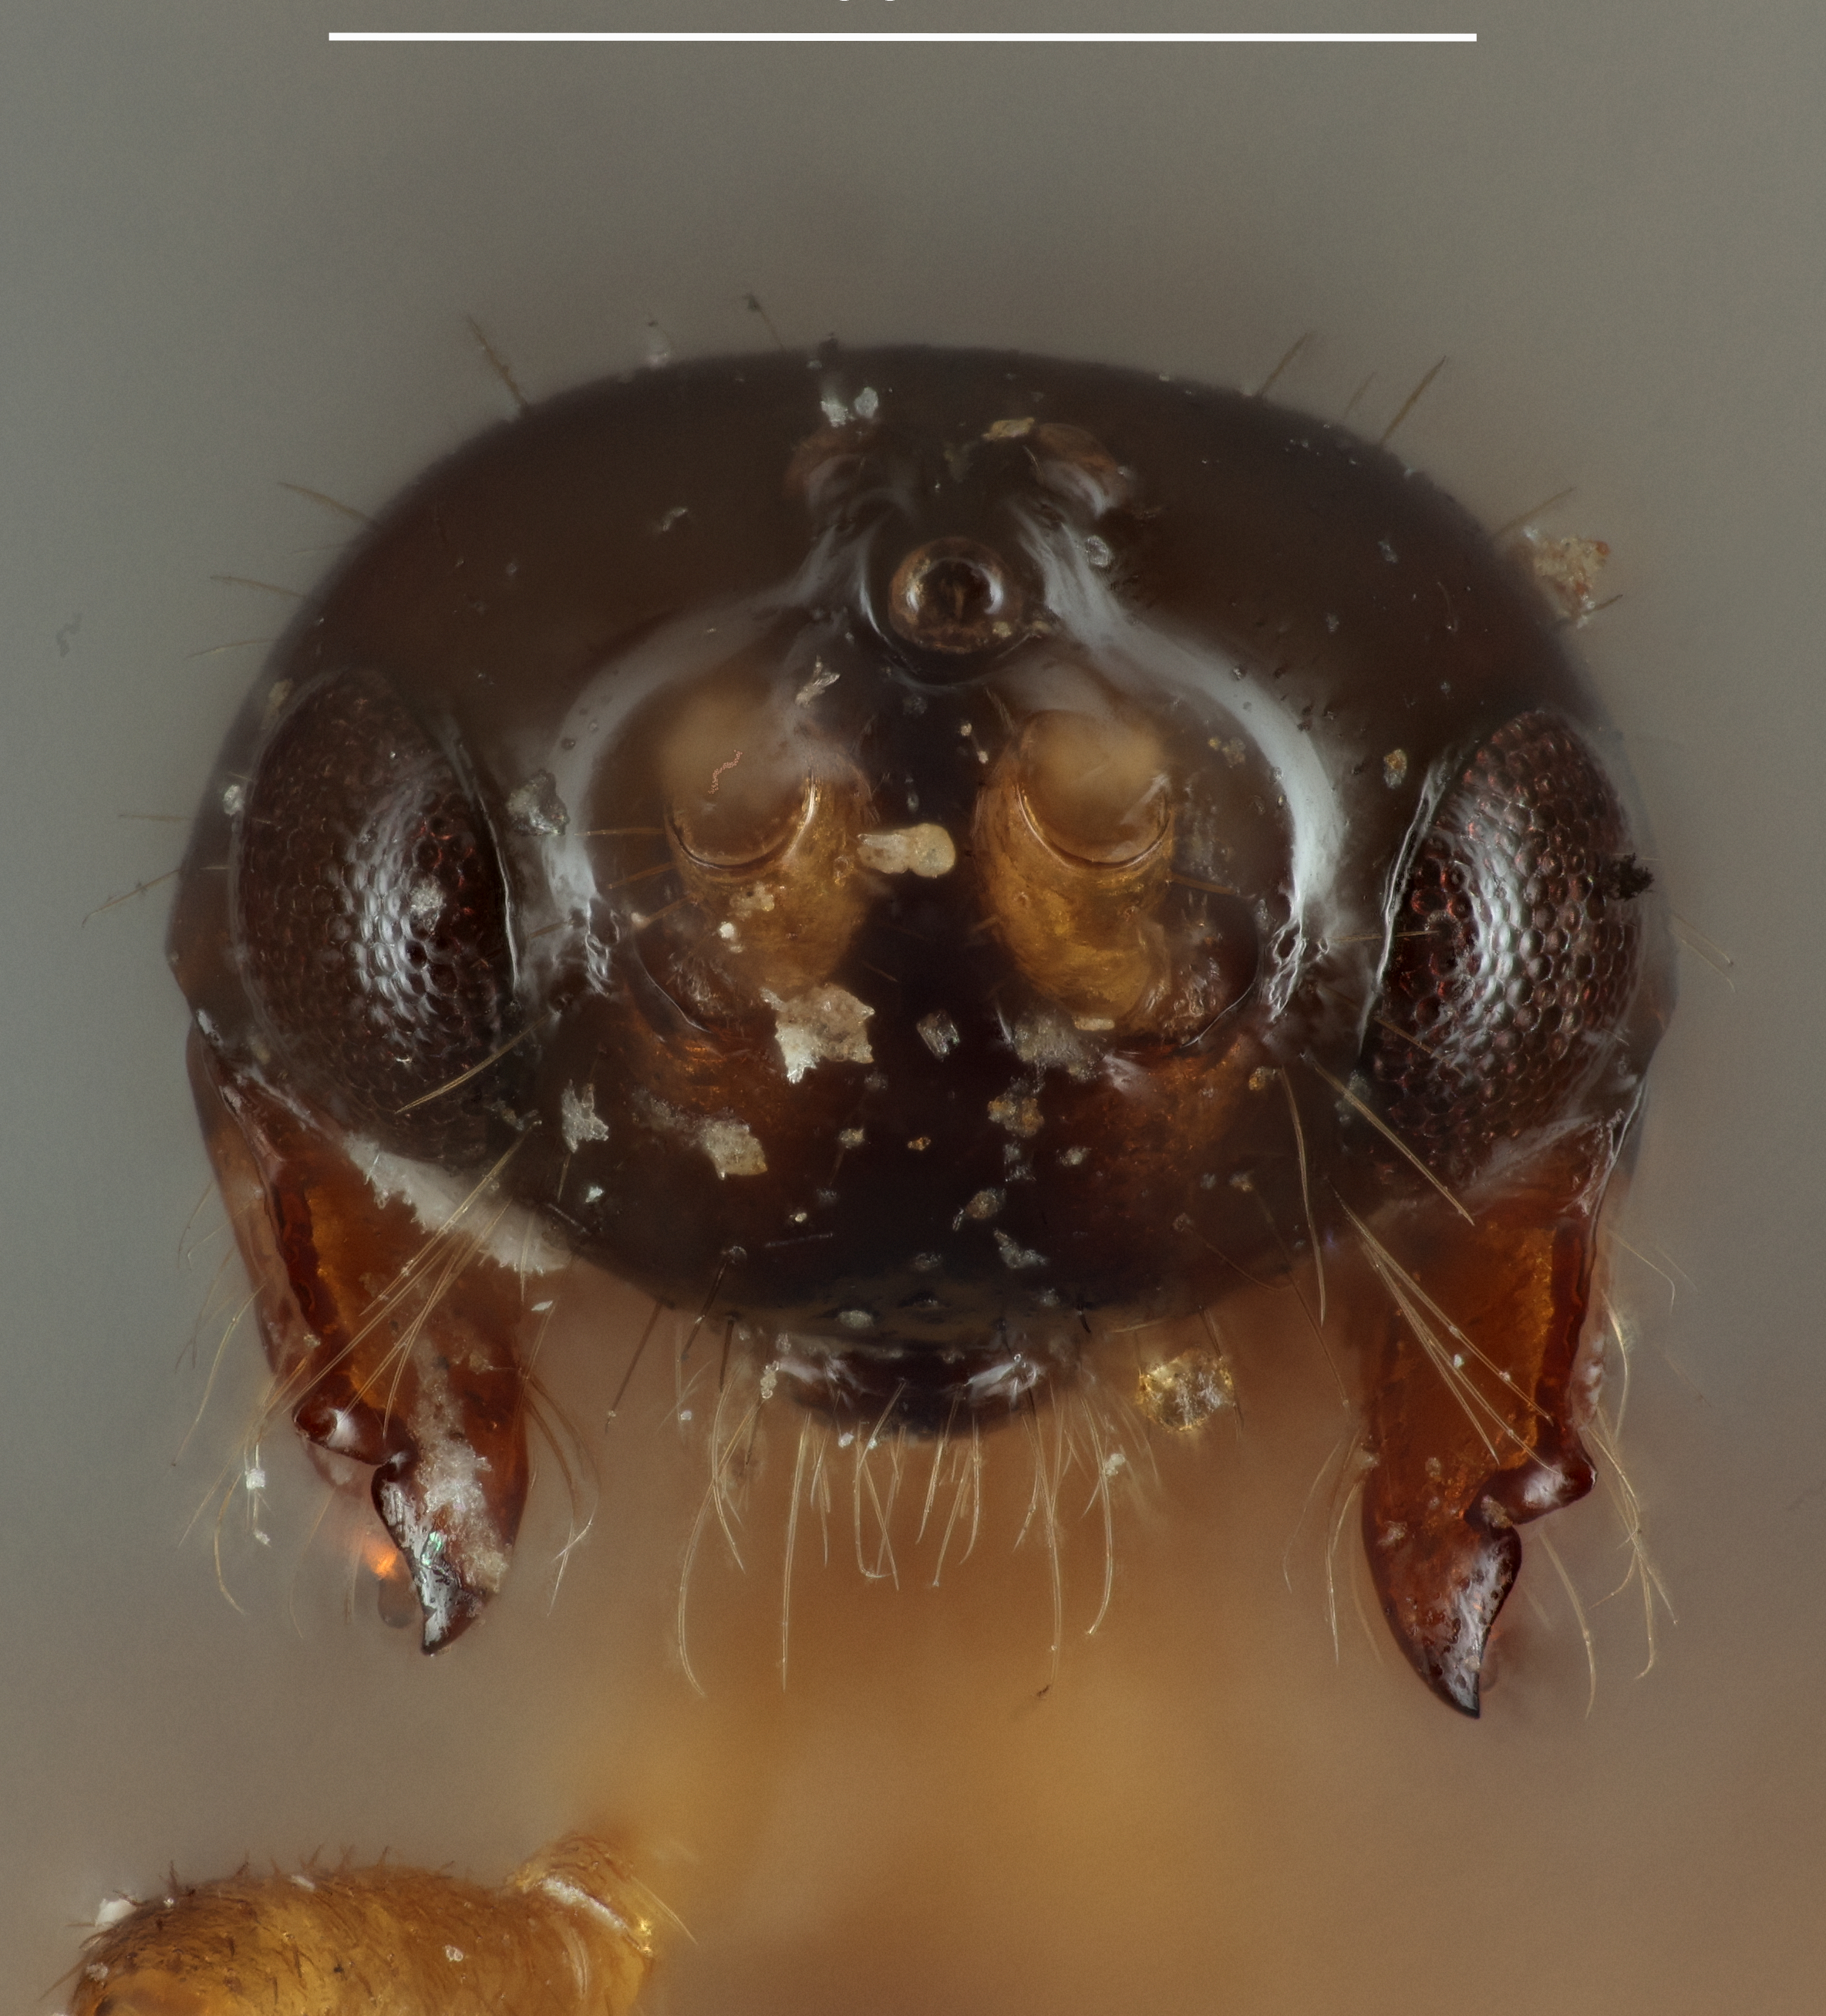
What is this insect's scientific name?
Pneumosema stigmaticum
